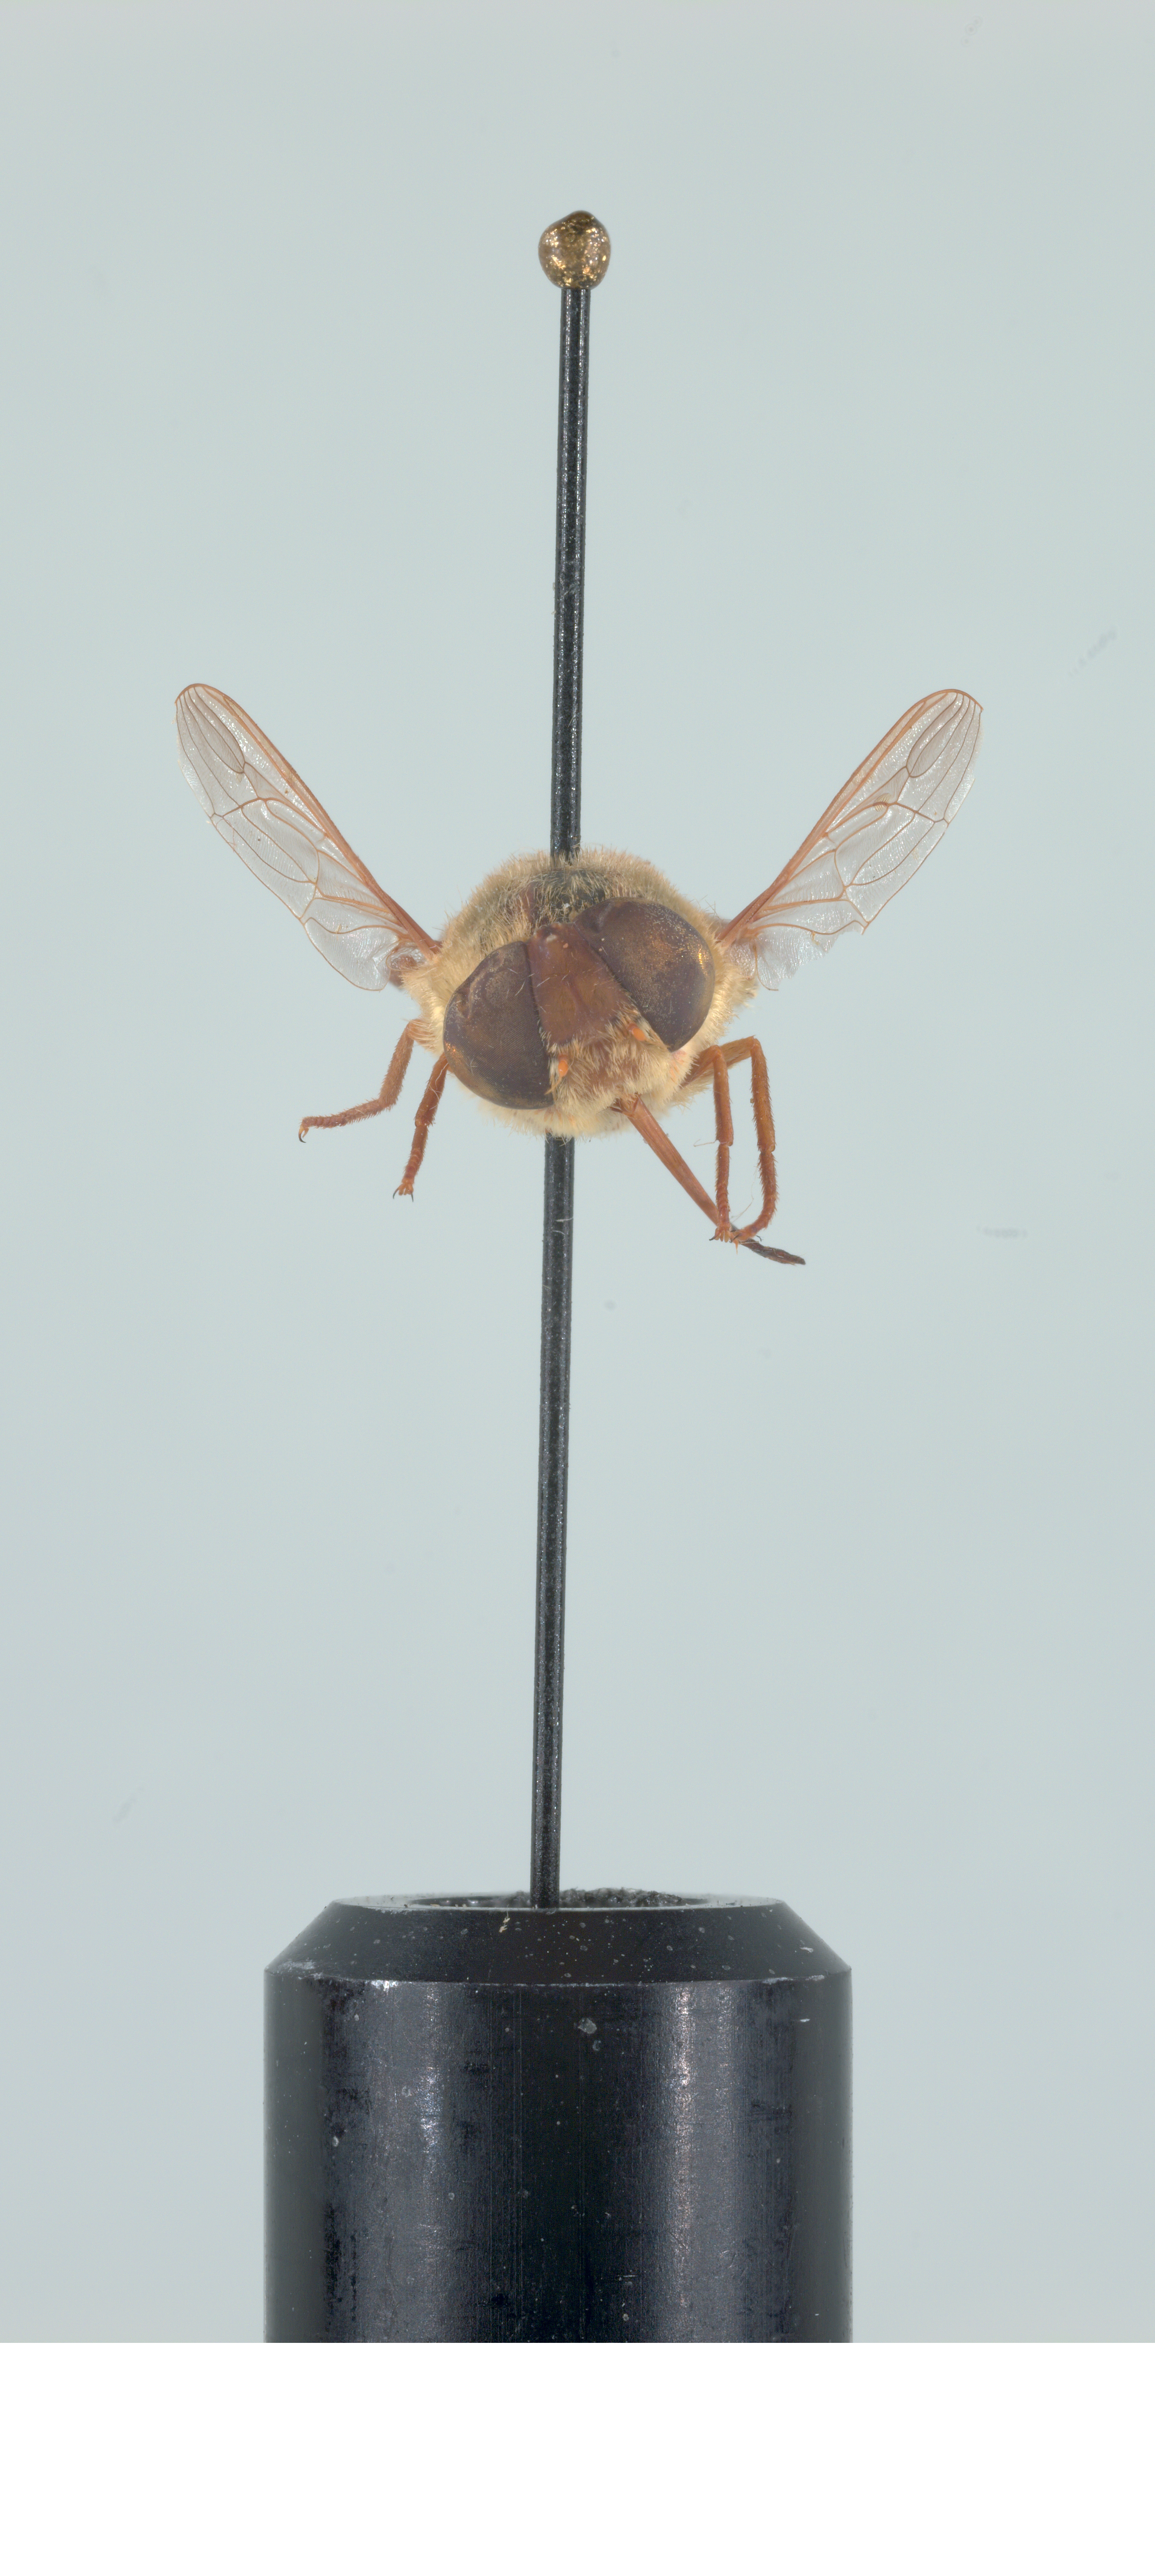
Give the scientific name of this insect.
Neorhynchocephalus volaticus
